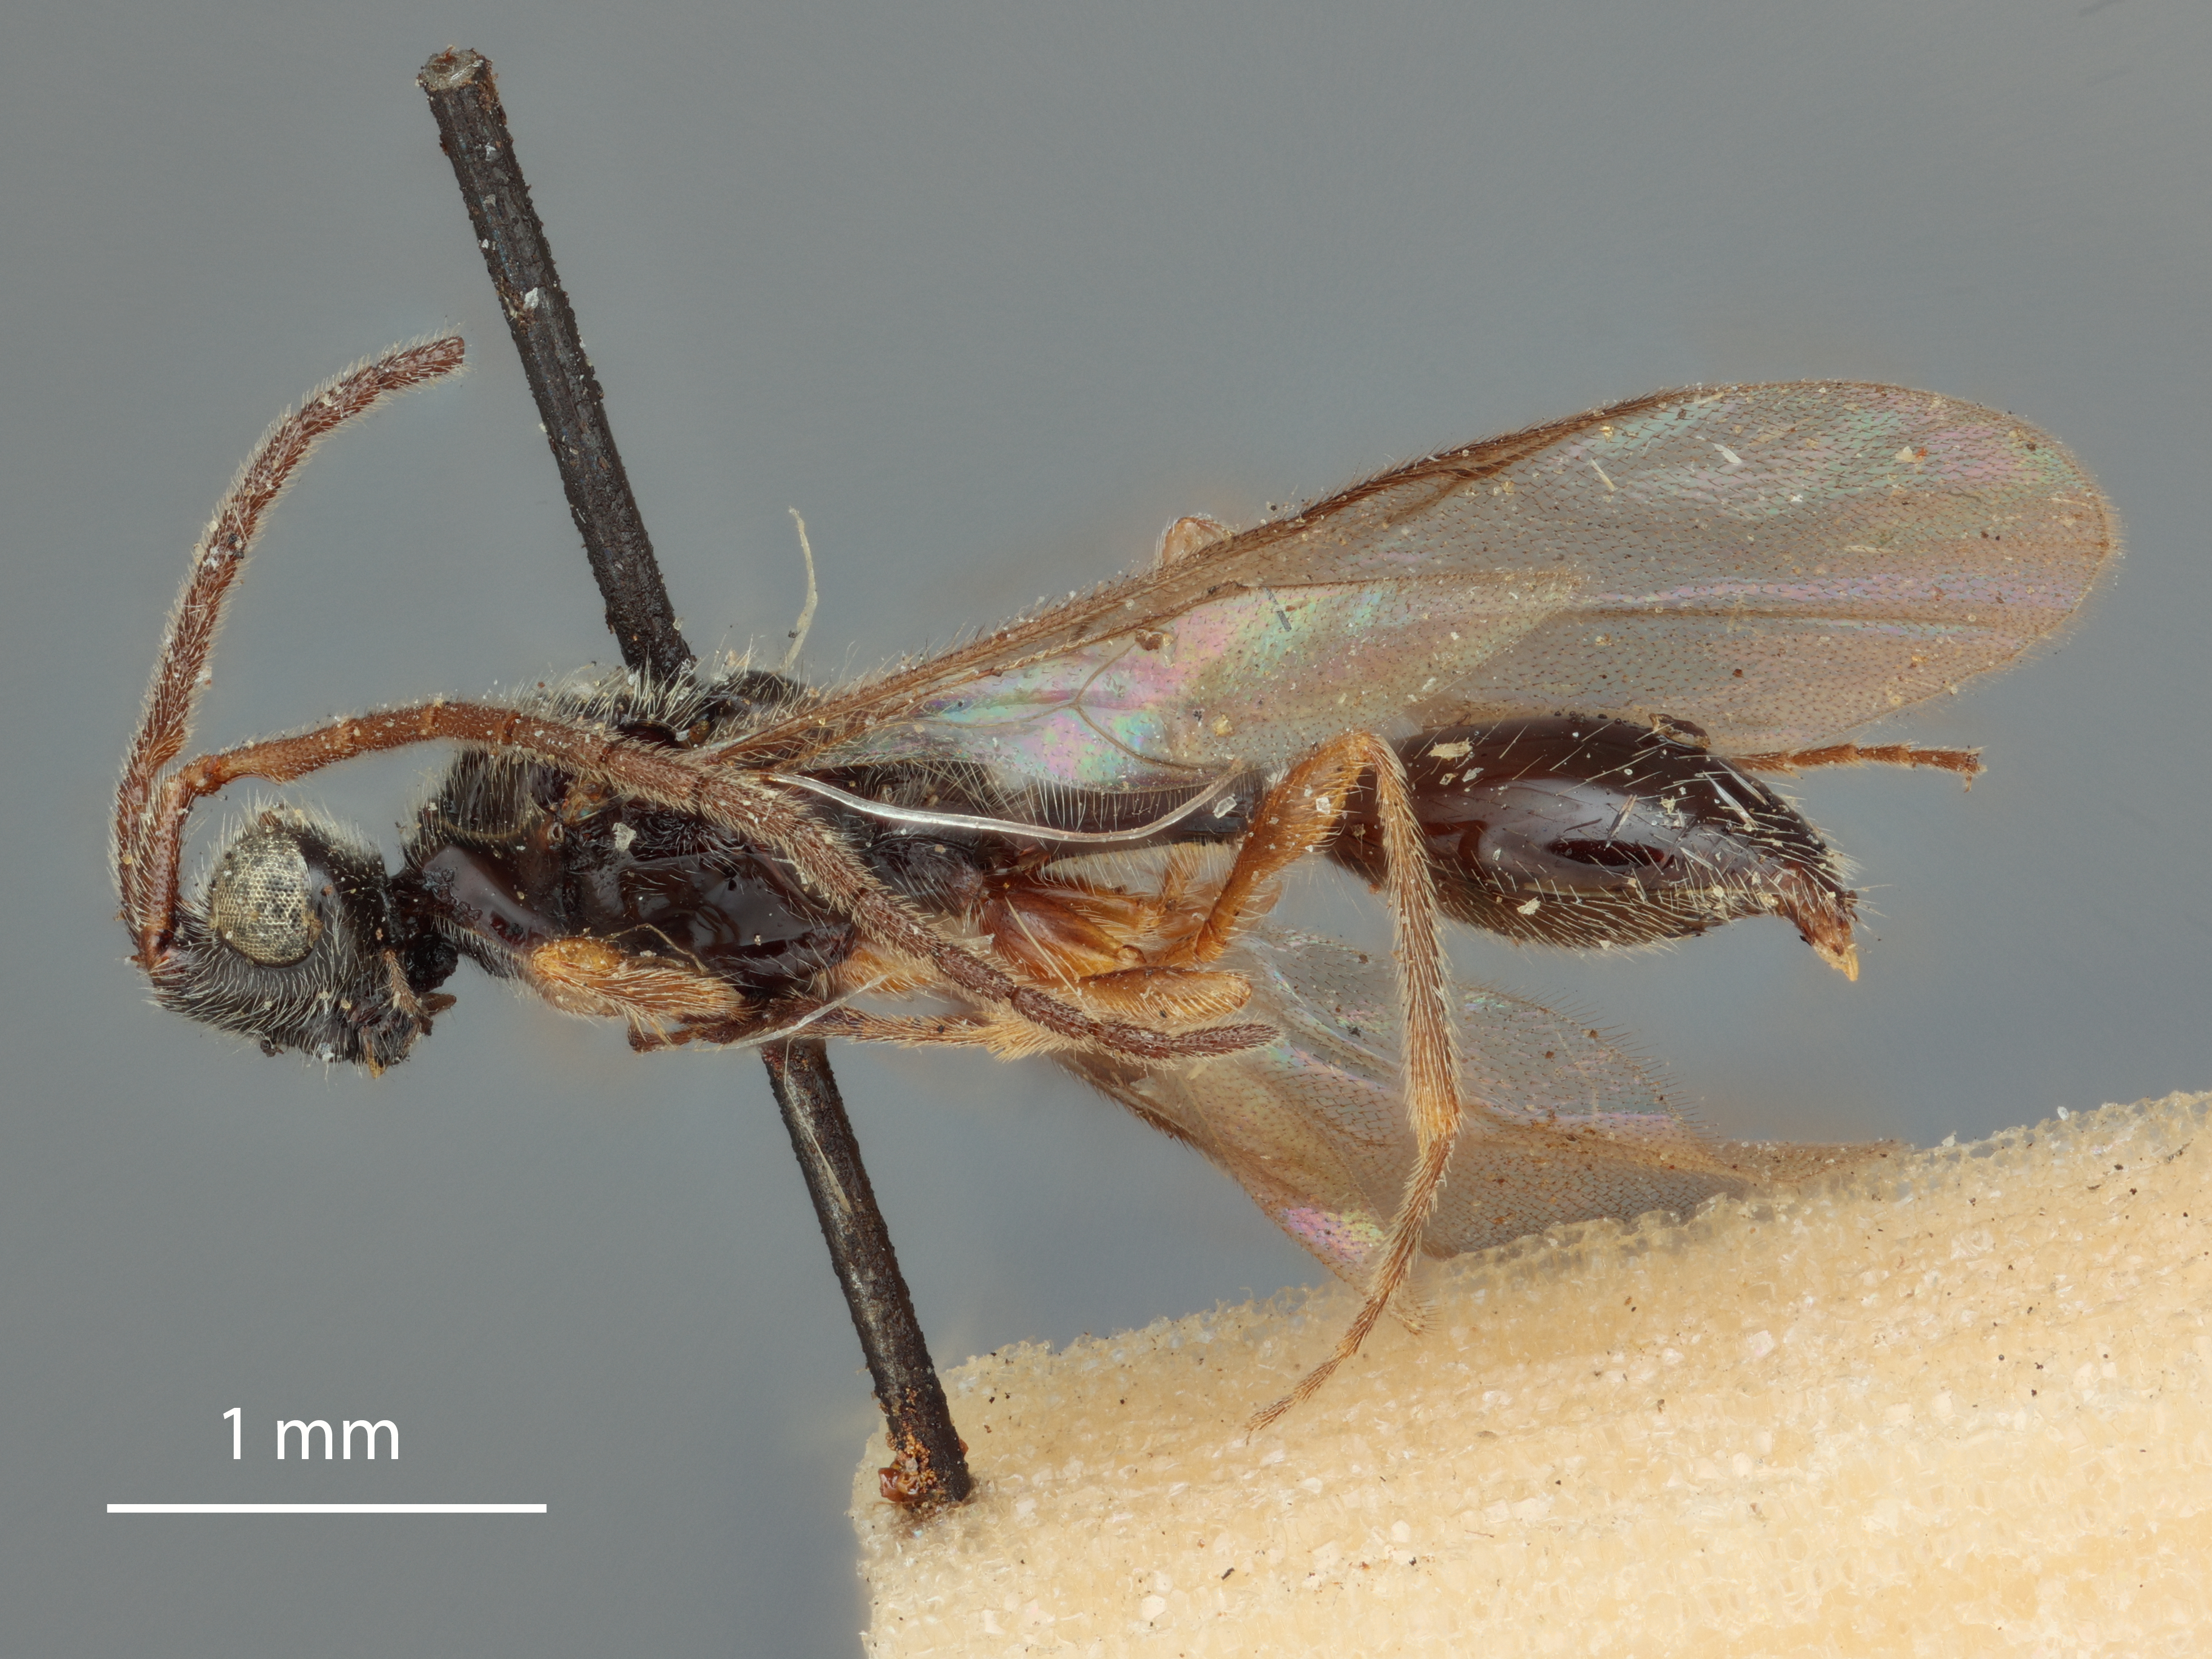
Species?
Zygota californica
